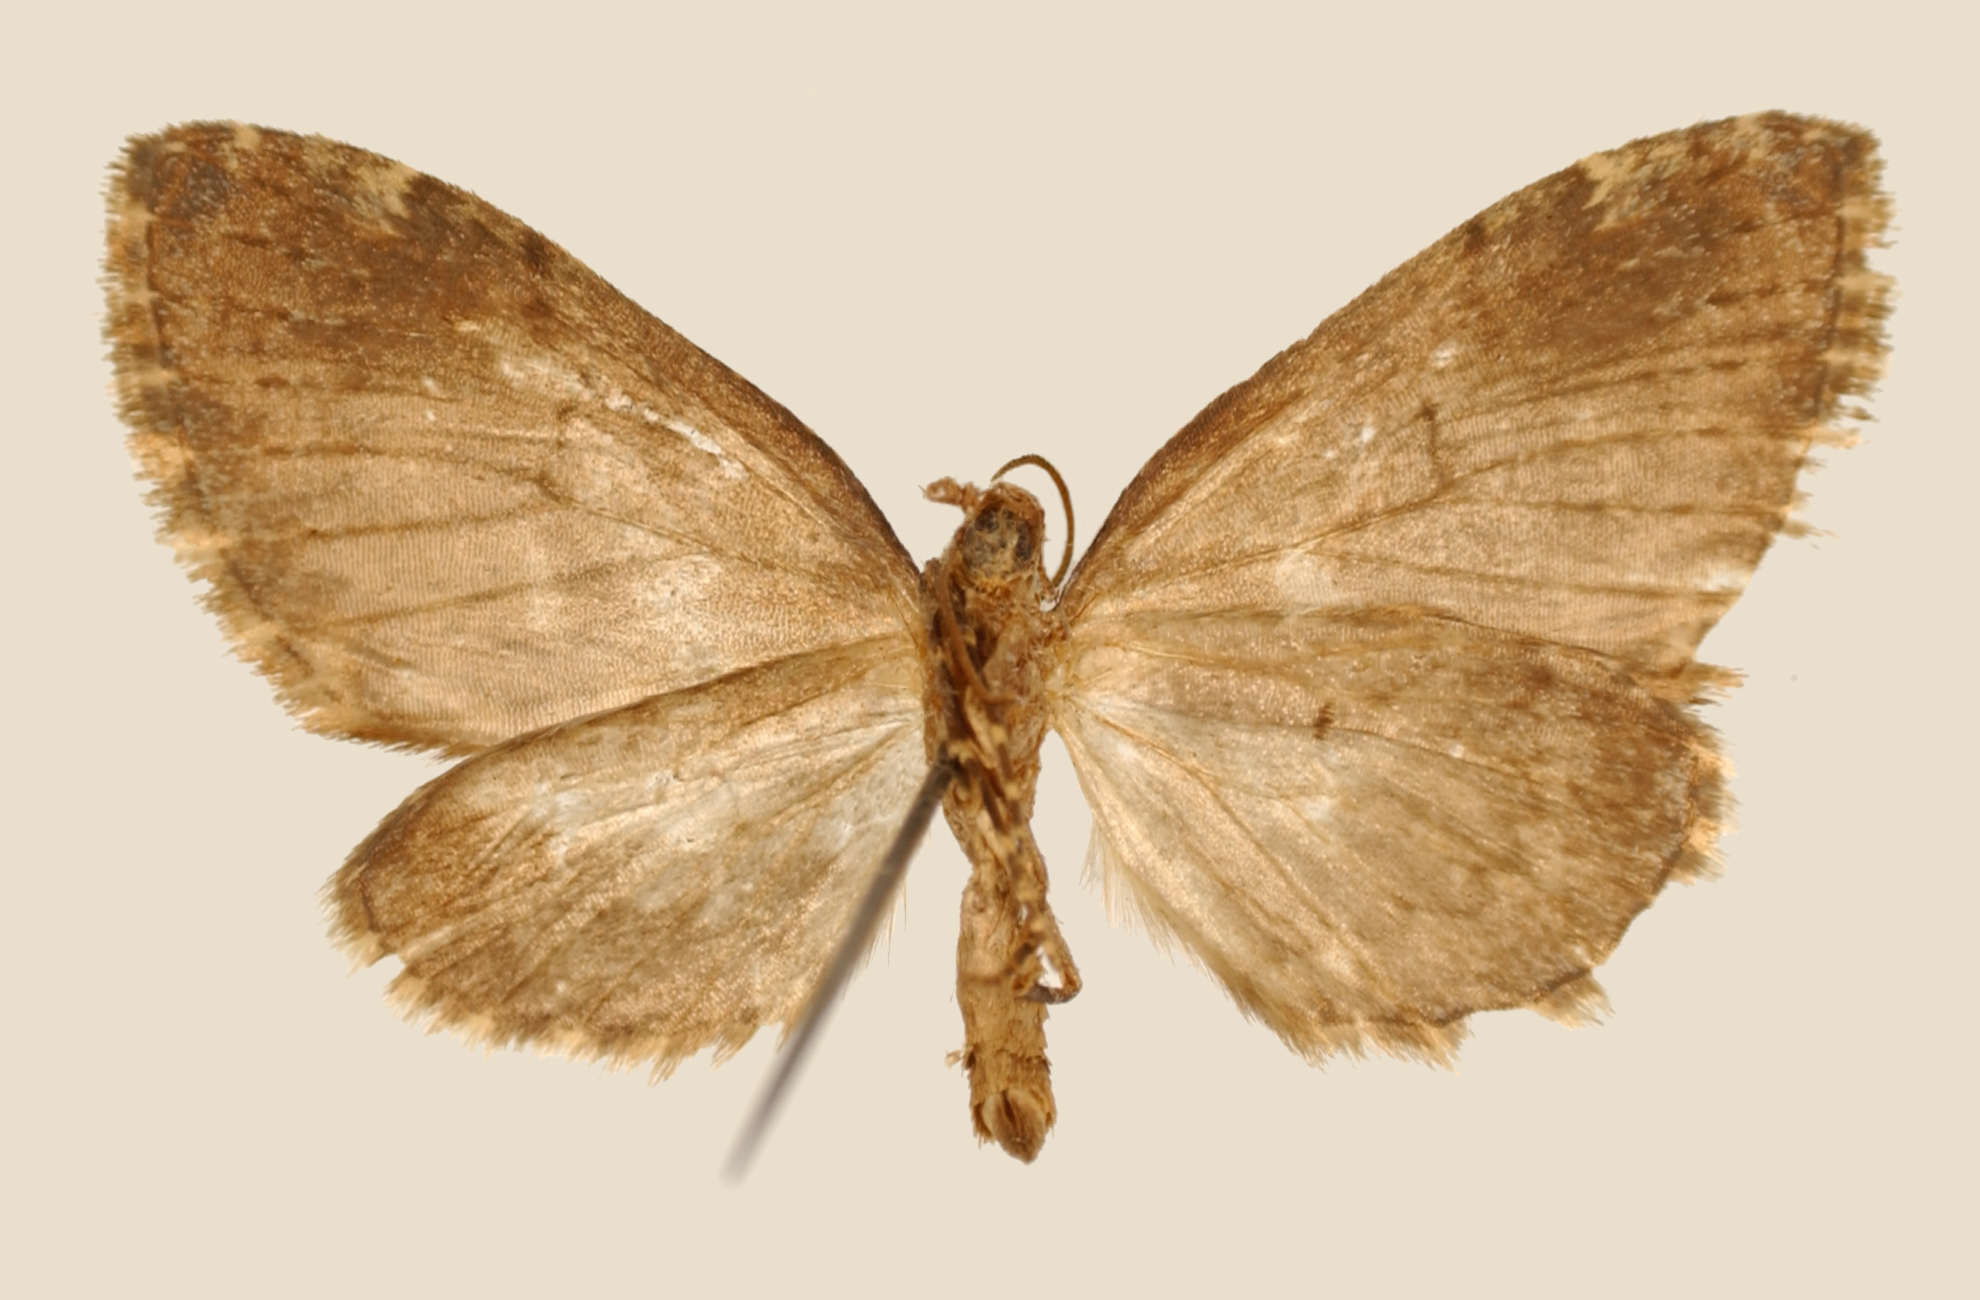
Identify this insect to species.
Anapalta orthoprorata
